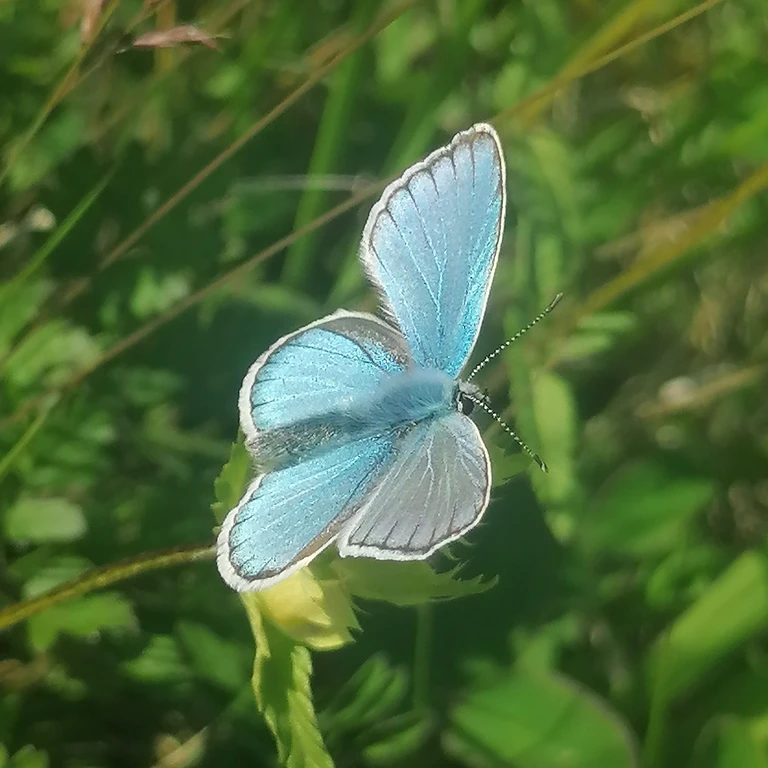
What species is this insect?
Polyommatus dorylas
